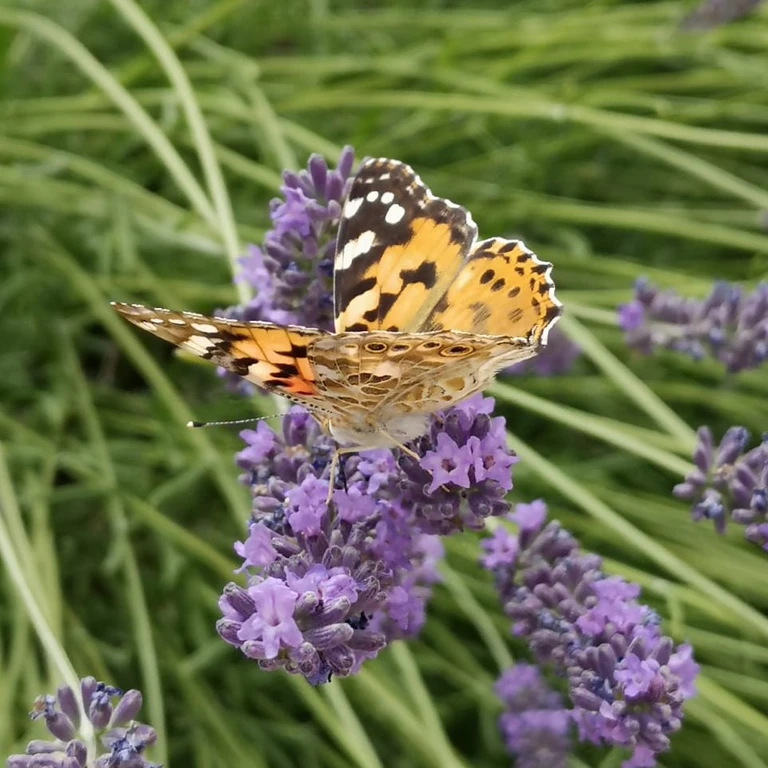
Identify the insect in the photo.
Vanessa cardui
